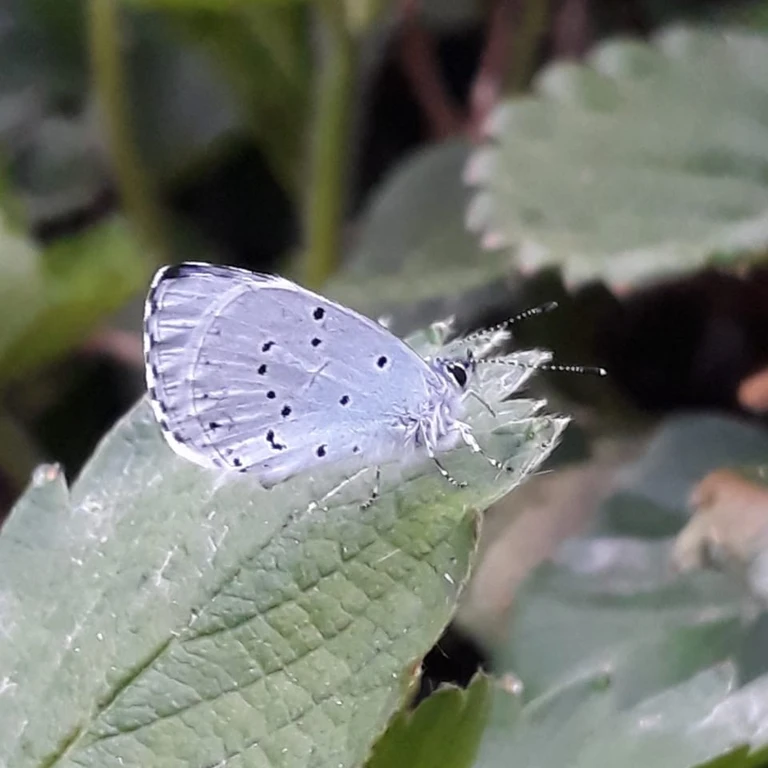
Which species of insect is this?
Celastrina argiolus
